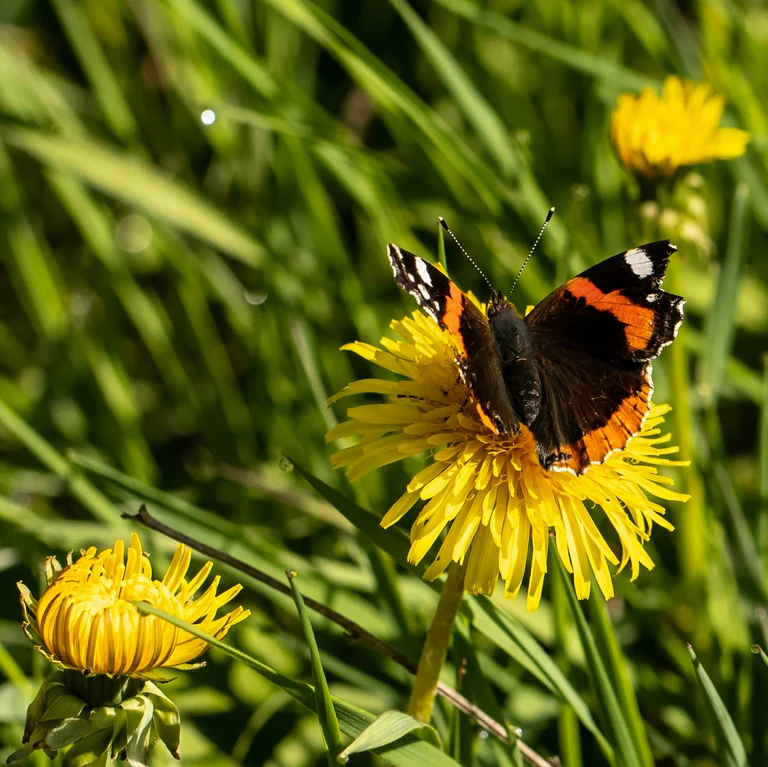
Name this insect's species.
Vanessa atalanta
